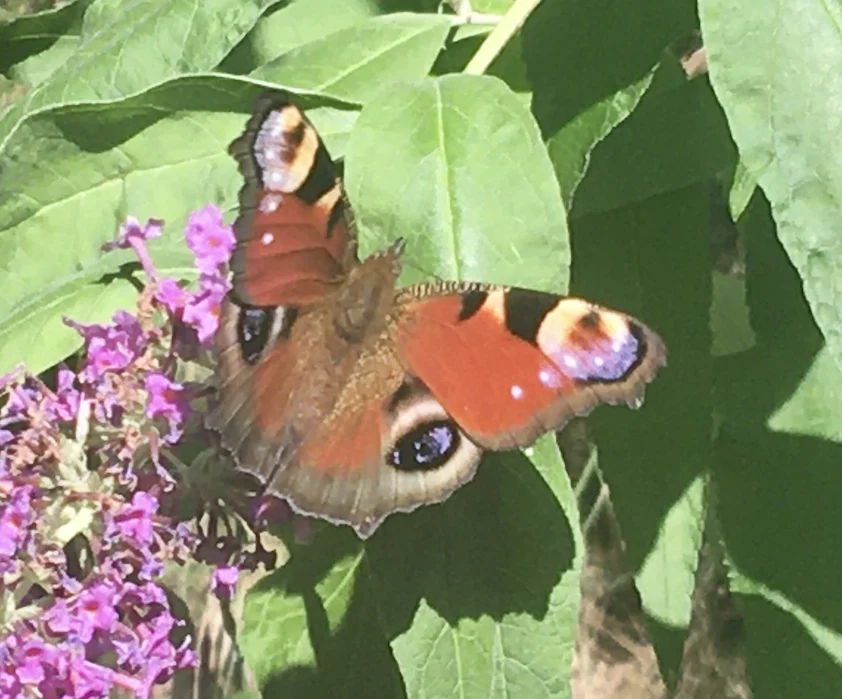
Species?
Aglais io
